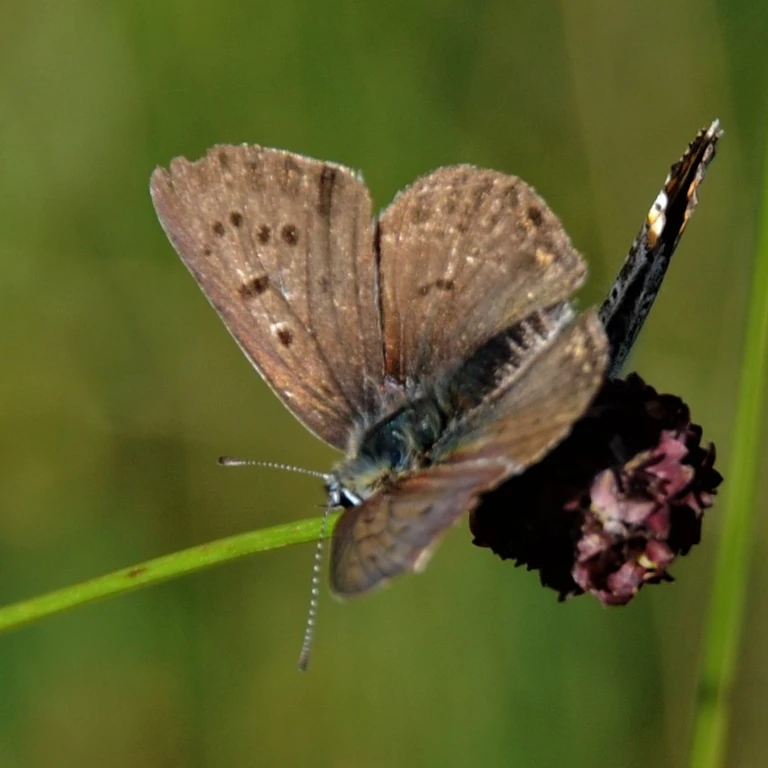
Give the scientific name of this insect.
Lycaena tityrus (also Loweia tityrus)
